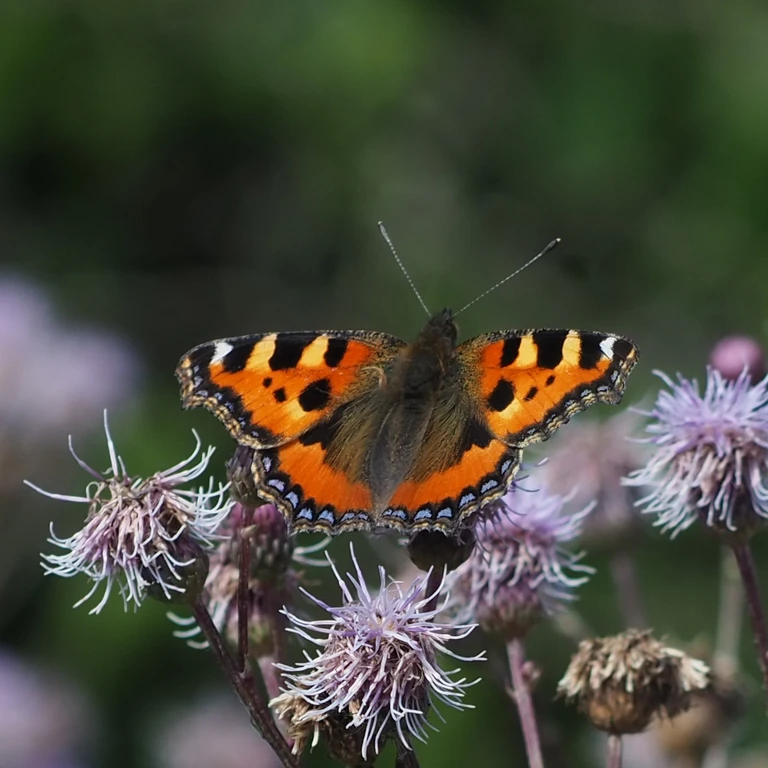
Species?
Aglais urticae
